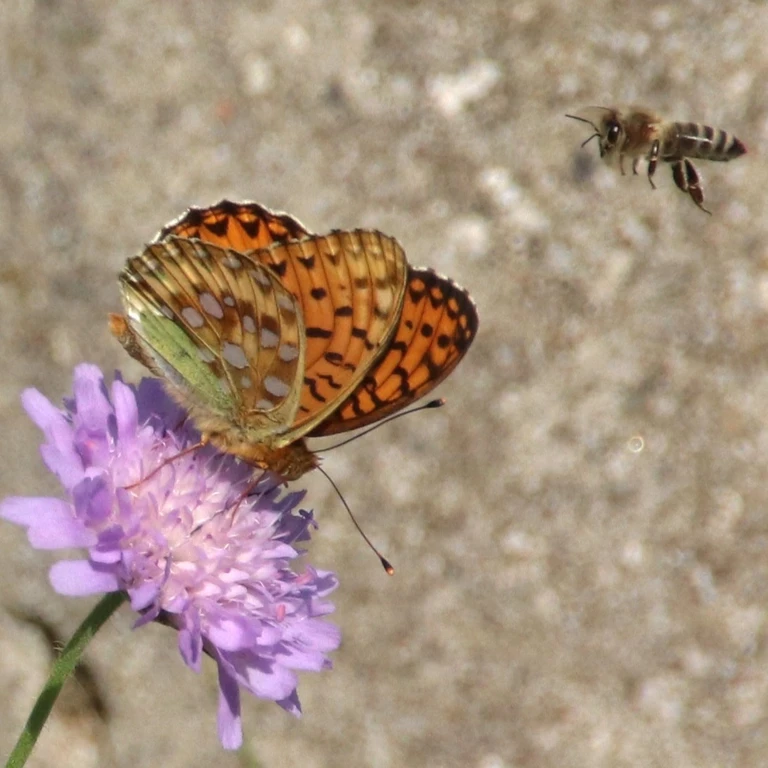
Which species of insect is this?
Speyeria aglaja
